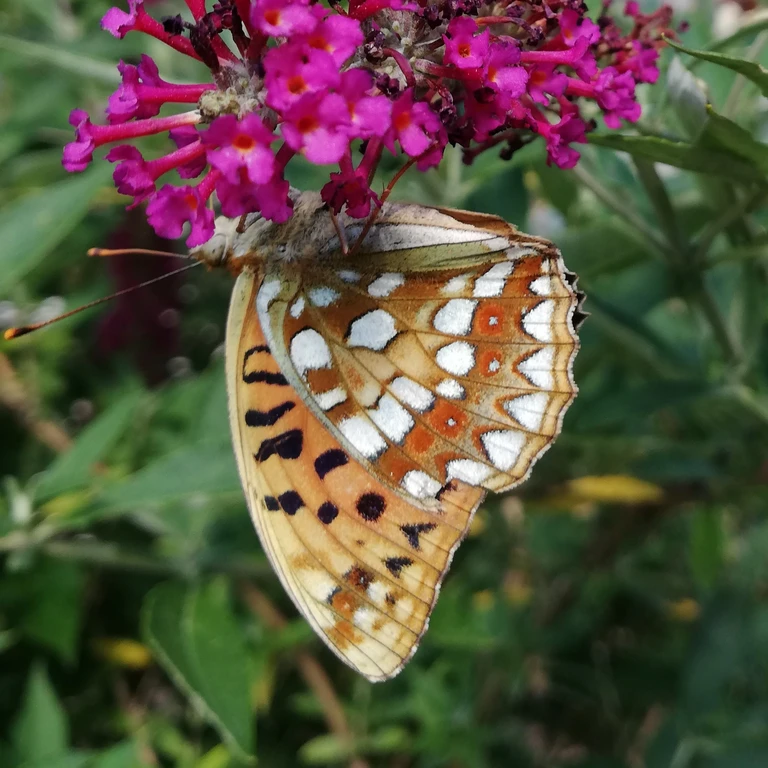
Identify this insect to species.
Fabriciana adippe
